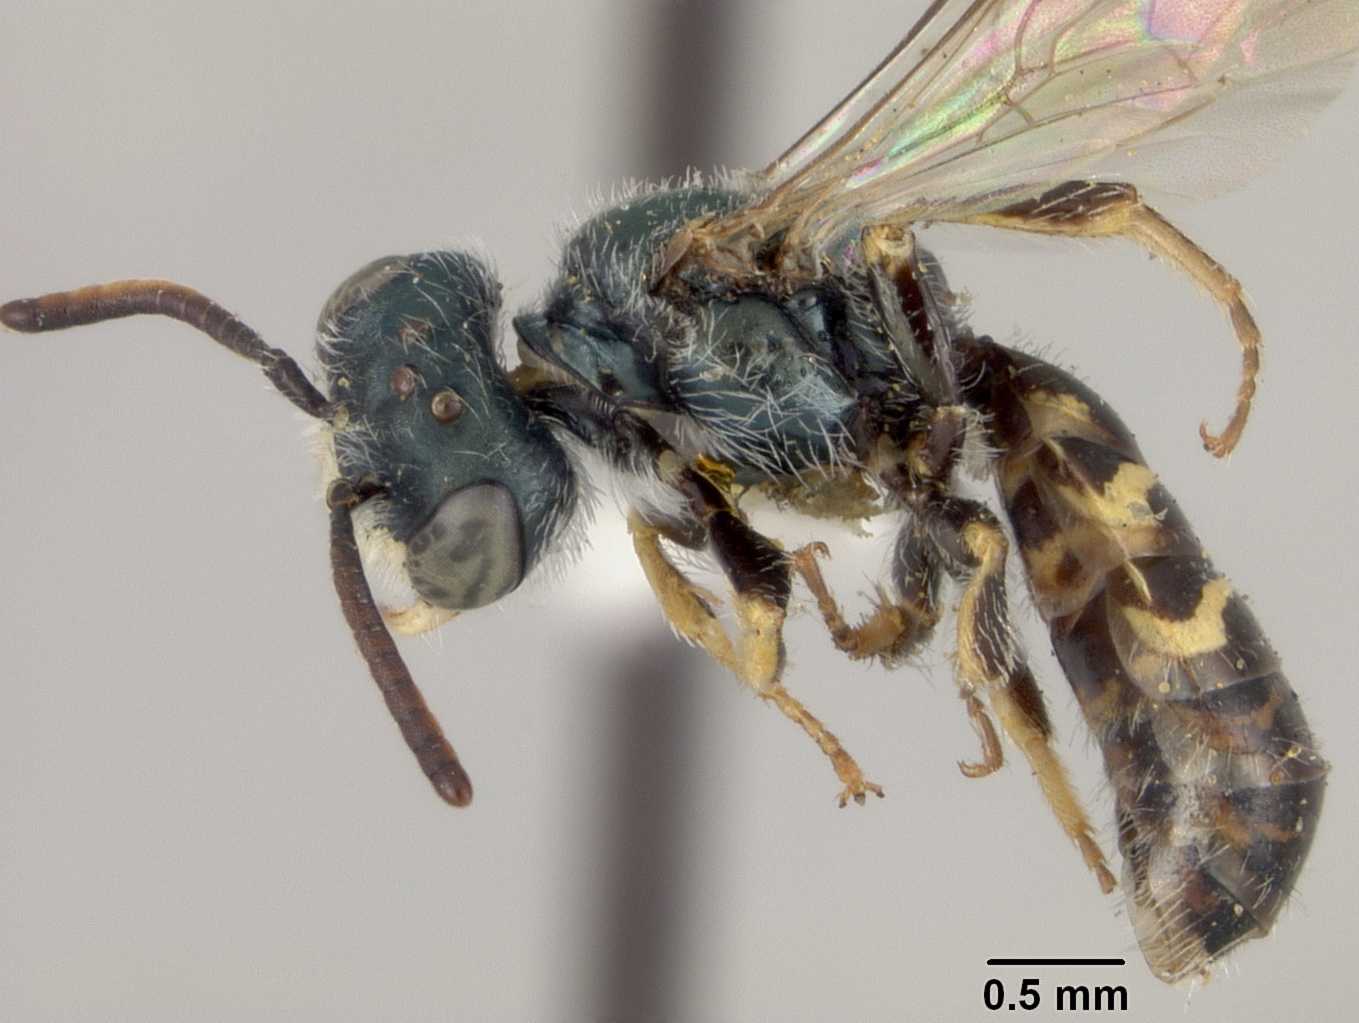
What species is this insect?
Perdita micheneri
